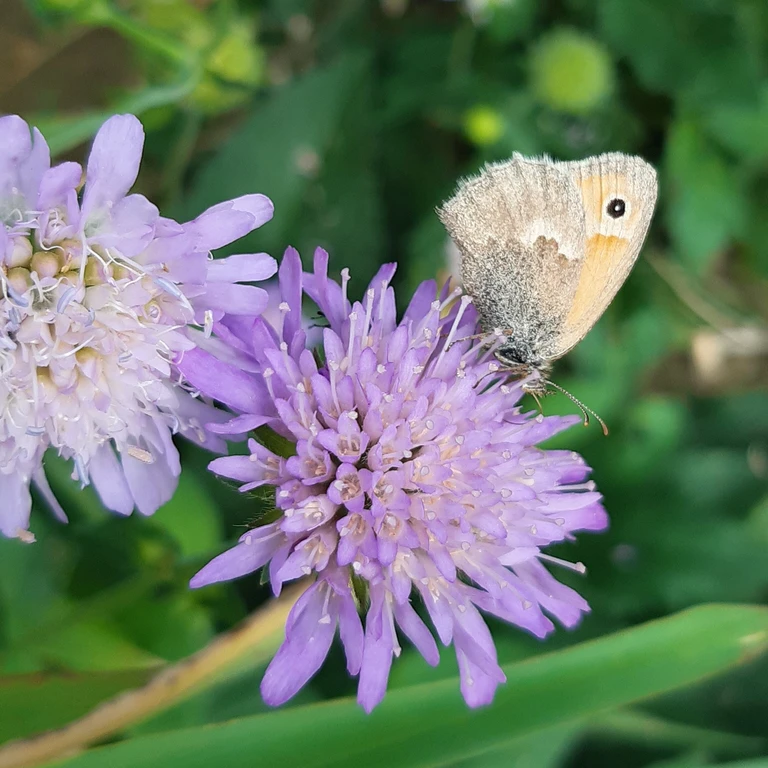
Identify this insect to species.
Coenonympha pamphilus
